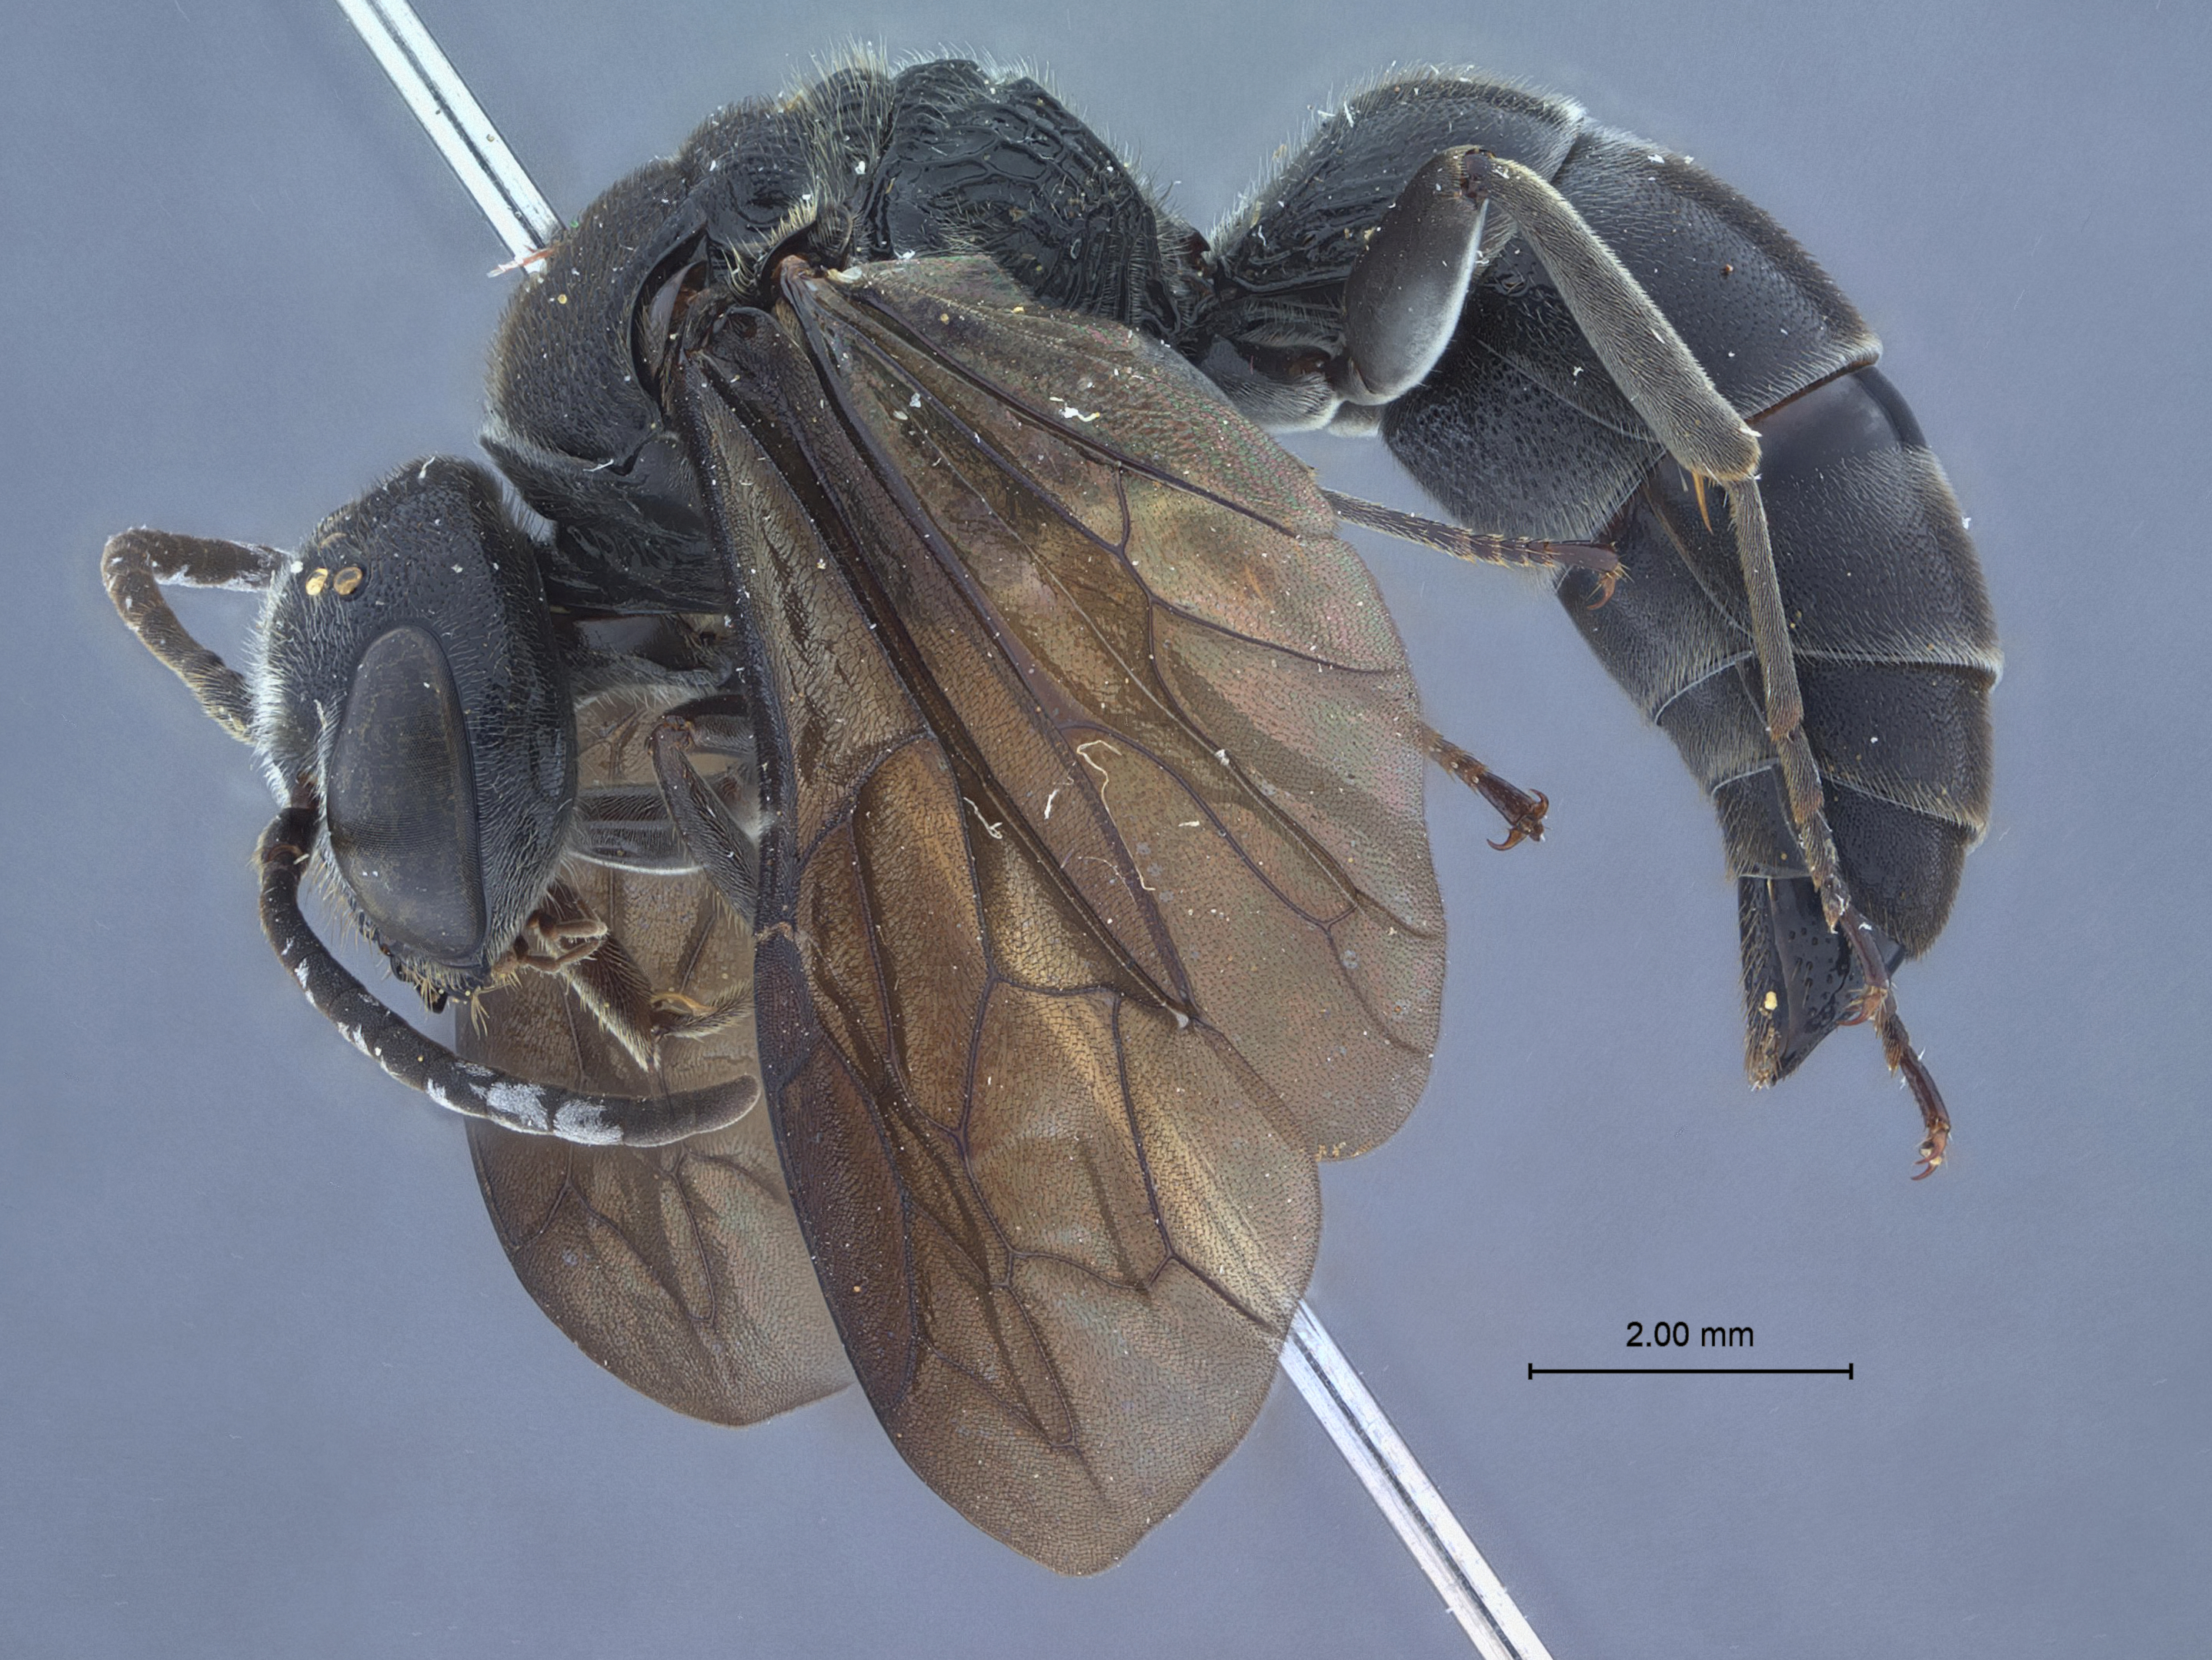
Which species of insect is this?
Argogorytes fuliginosus
